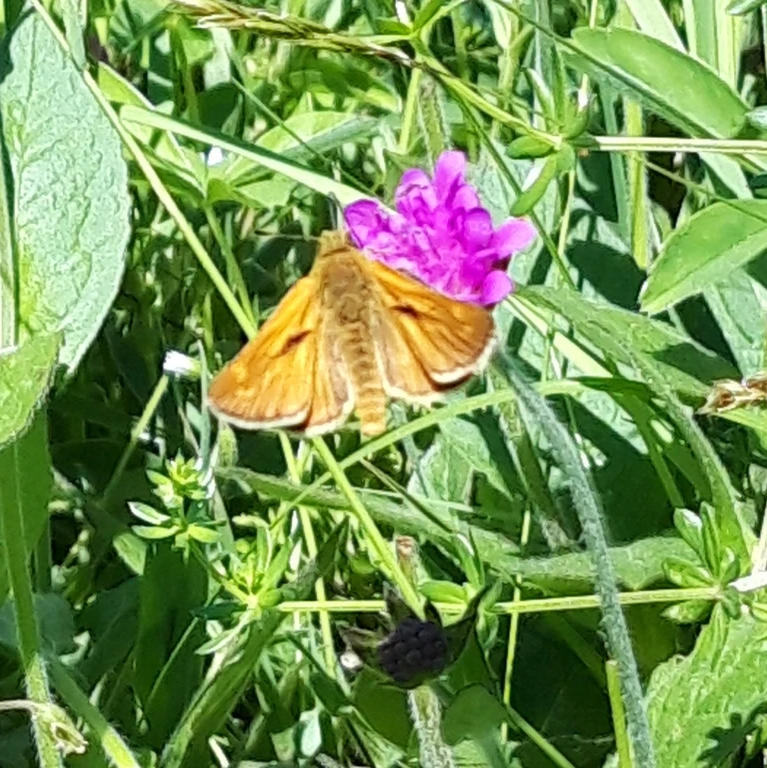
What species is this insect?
Ochlodes sylvanus (also Ochlodes venata)
